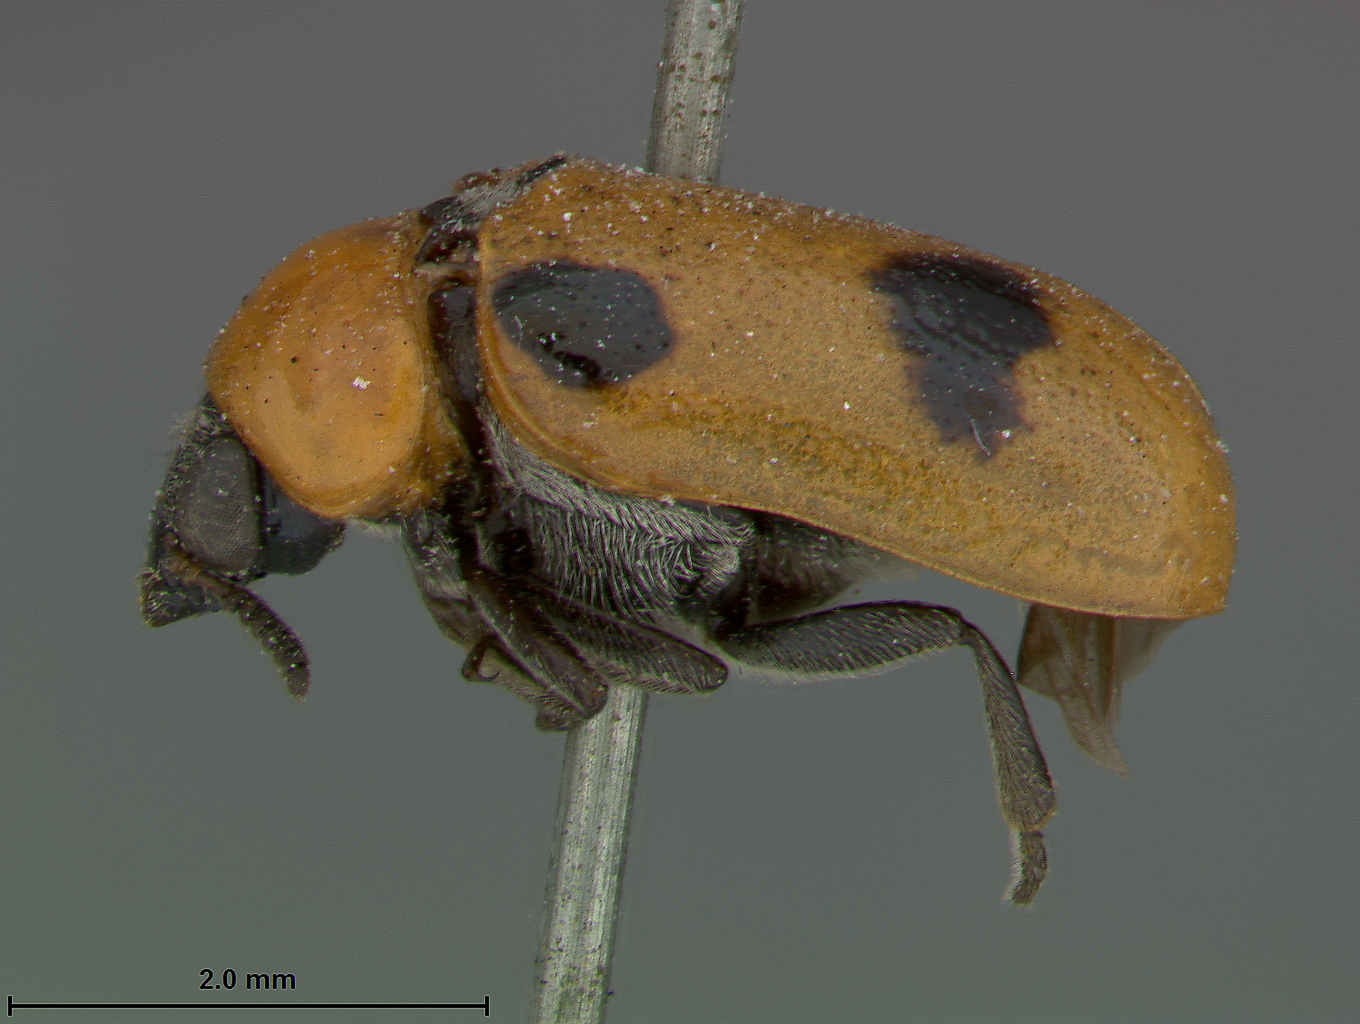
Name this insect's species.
Smaragdina brevicornis
